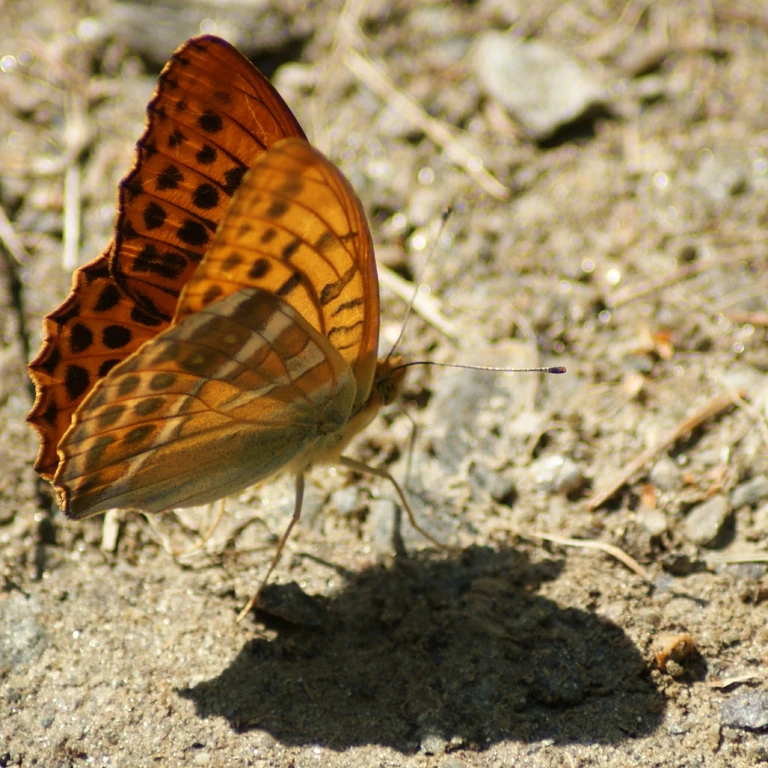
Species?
Argynnis paphia
